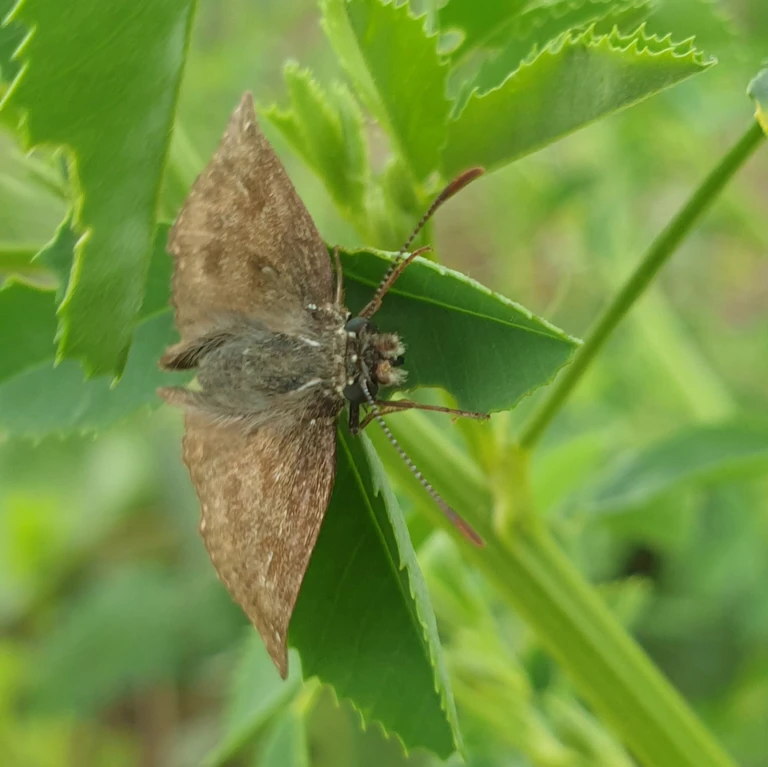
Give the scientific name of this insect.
Erynnis tages
